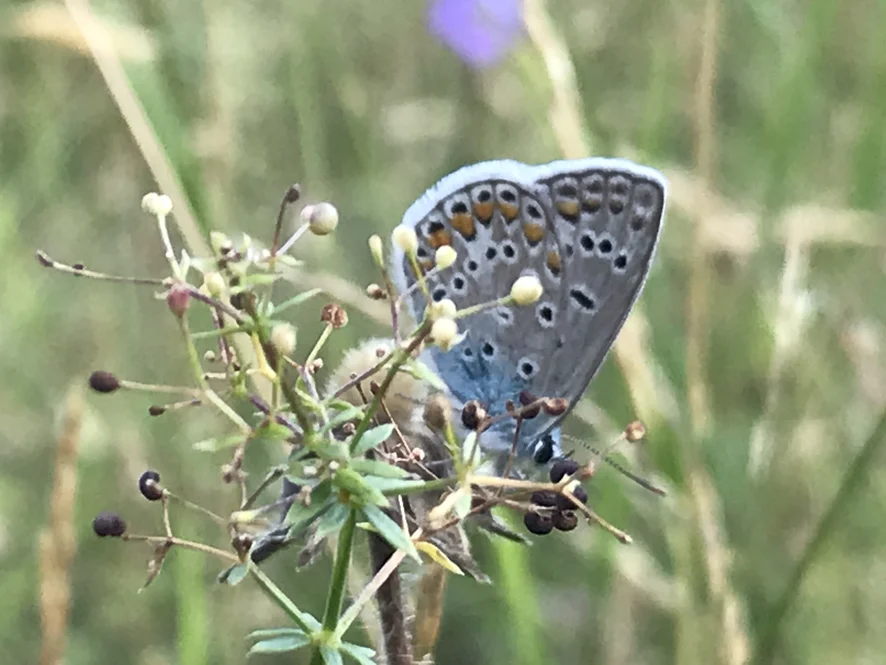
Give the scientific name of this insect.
Polyommatus icarus
